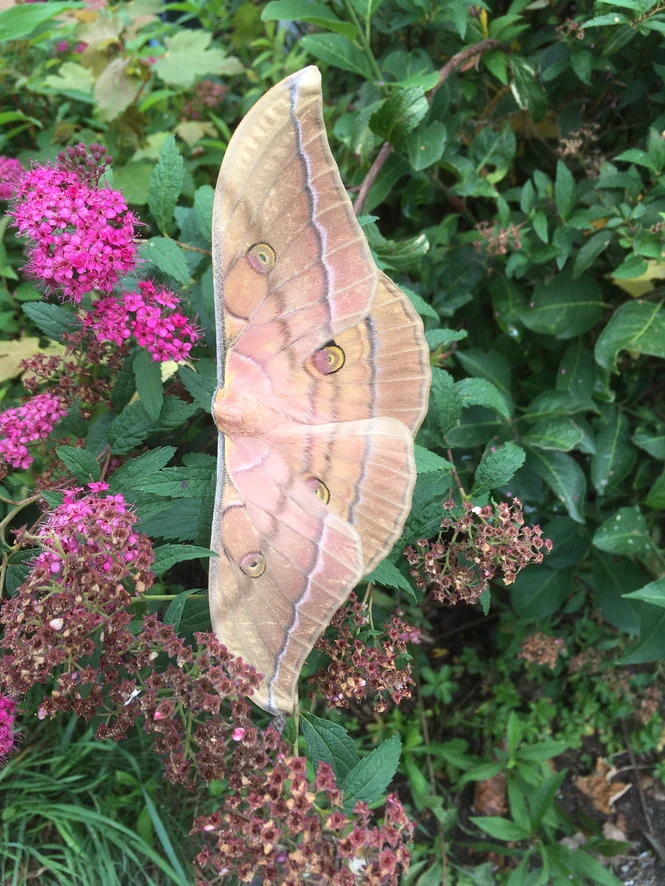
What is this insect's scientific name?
Antheraea yamamai
